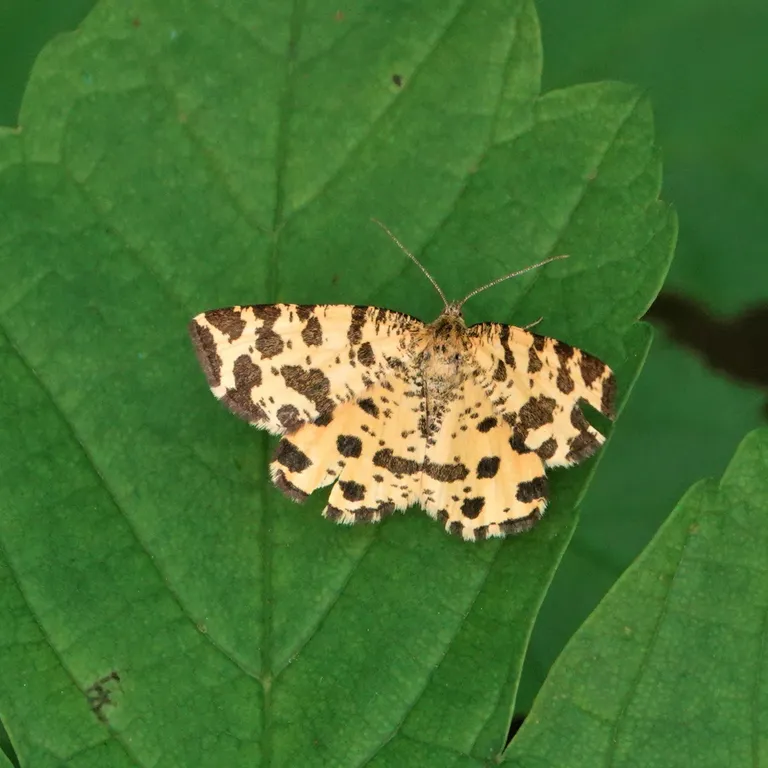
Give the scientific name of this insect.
Pseudopanthera macularia
